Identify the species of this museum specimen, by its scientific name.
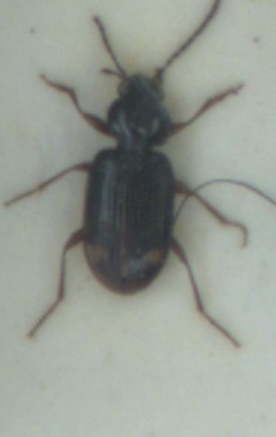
Bembidion biguttatum
